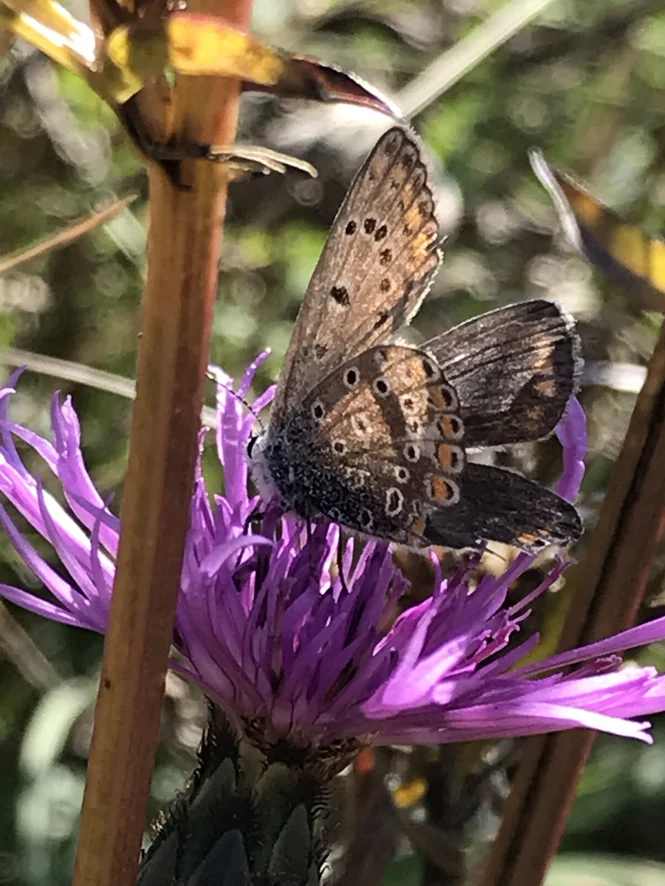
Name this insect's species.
Polyommatus icarus
